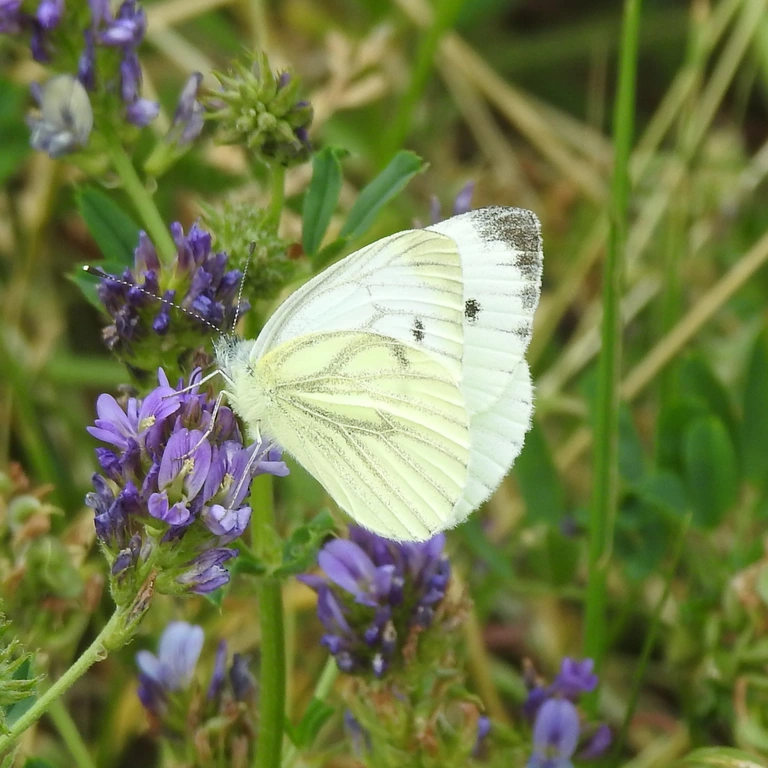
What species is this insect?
Pieris napi
